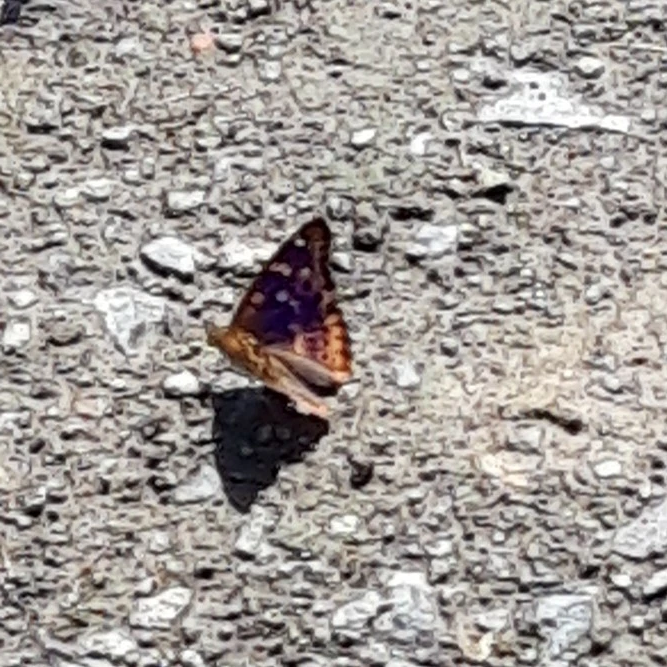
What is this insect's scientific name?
Apatura ilia
